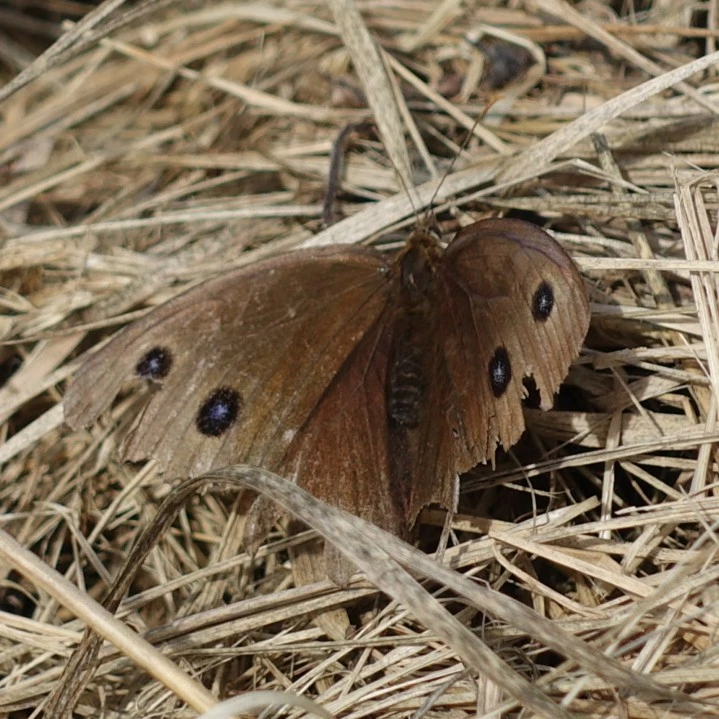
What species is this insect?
Minois dryas
